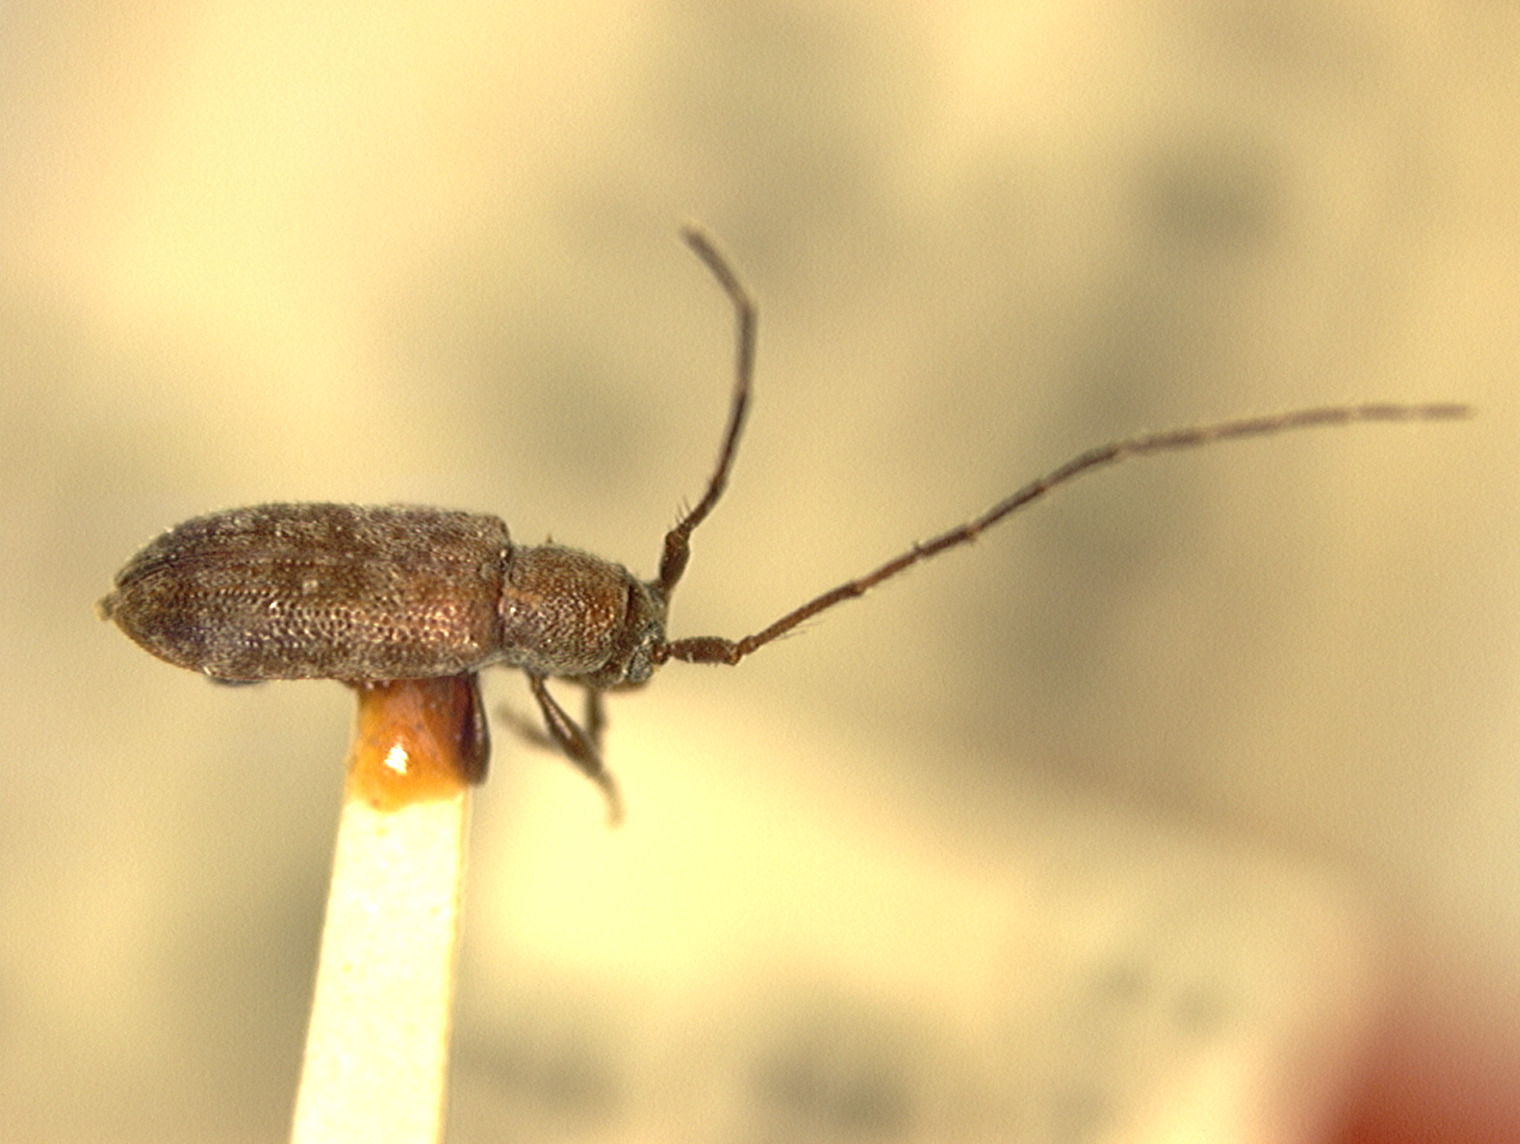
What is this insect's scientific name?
Miaena rufula
